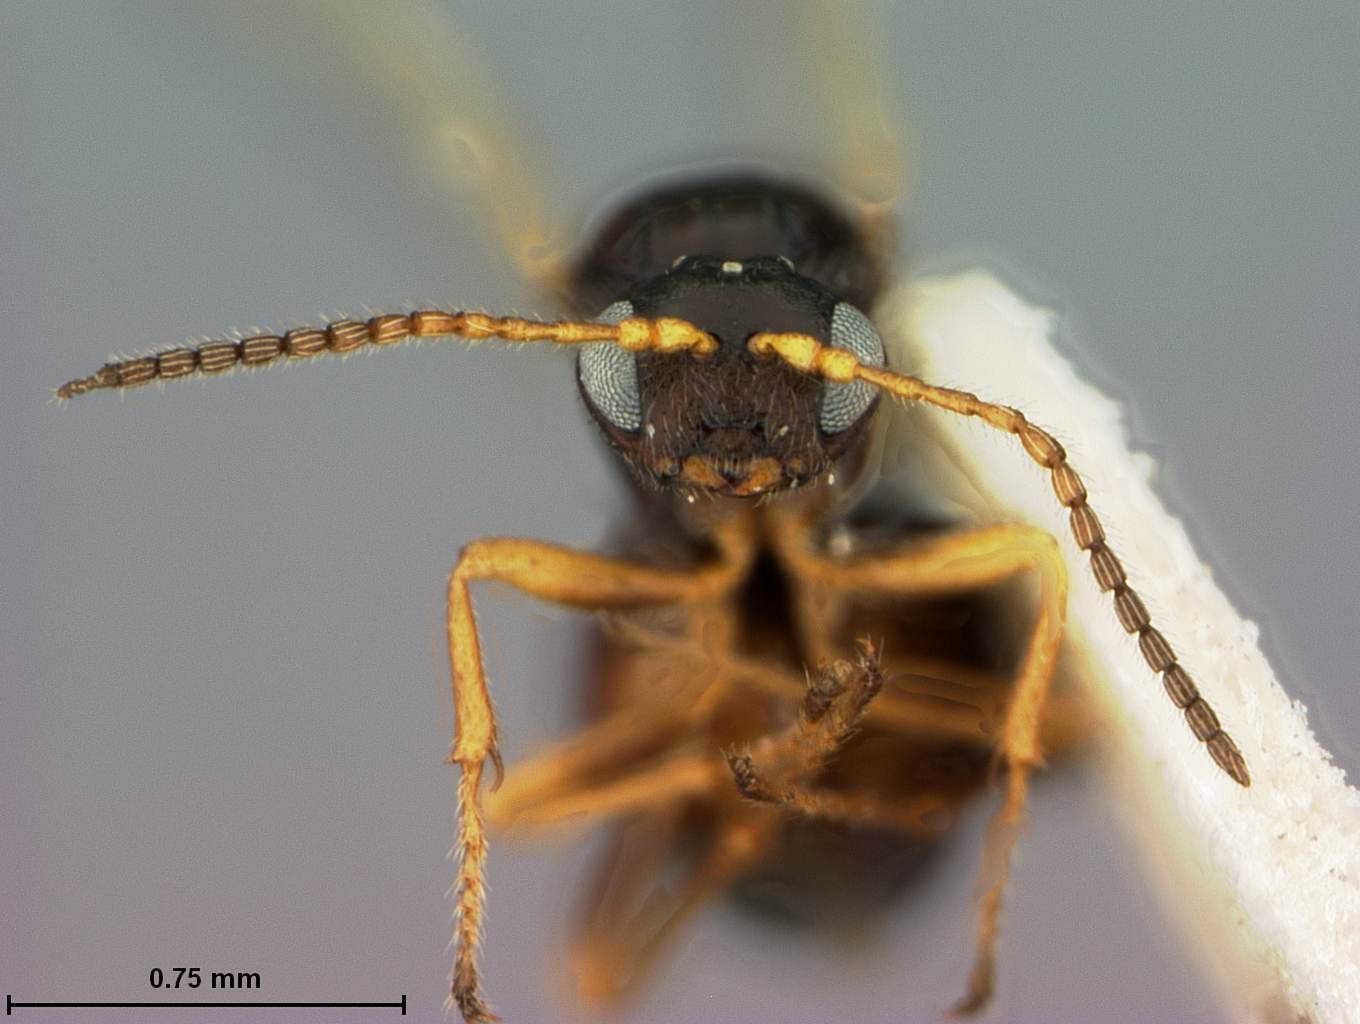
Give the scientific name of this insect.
Dryocosmus minusculus
